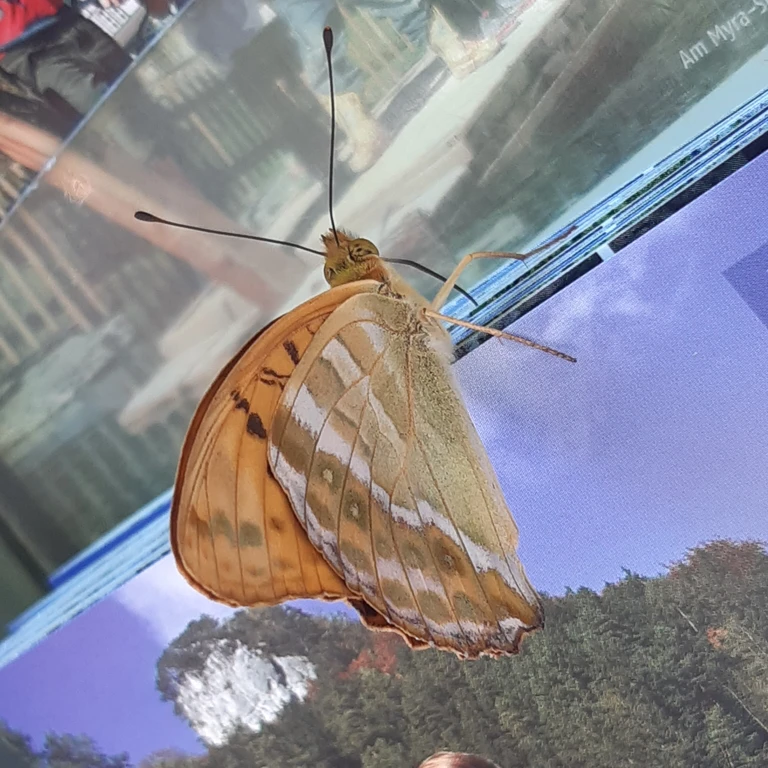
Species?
Argynnis paphia
